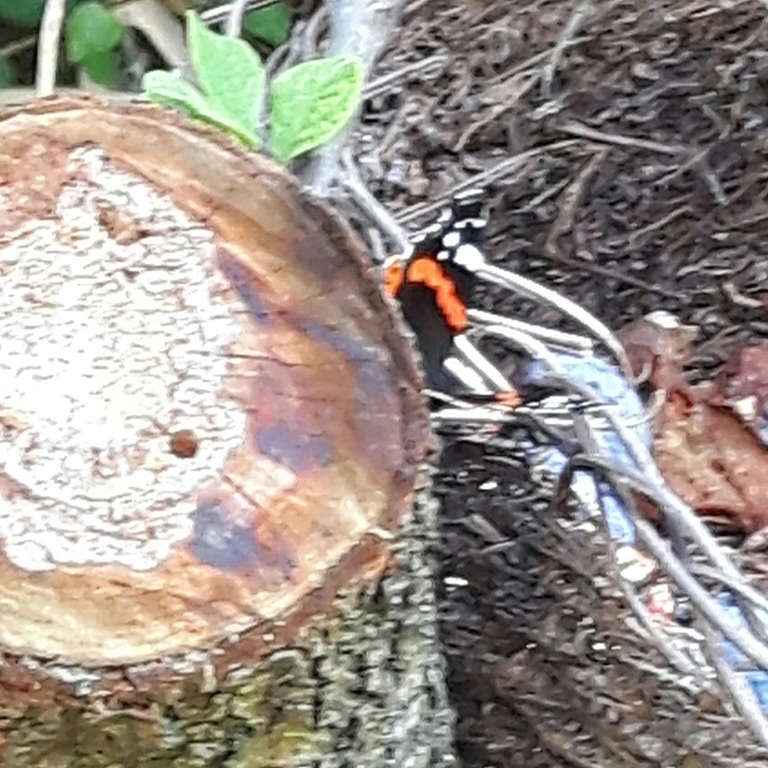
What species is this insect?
Vanessa atalanta
